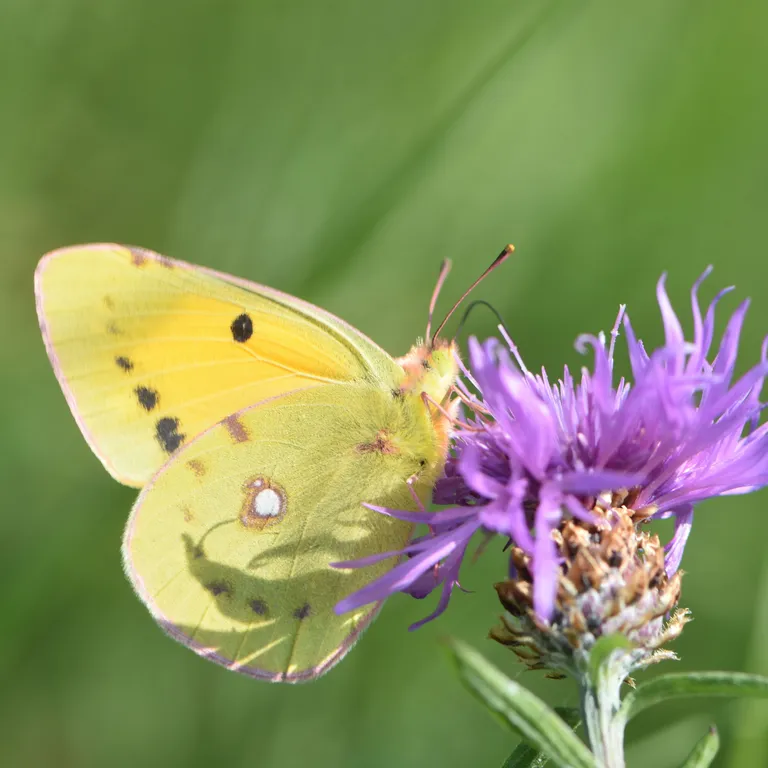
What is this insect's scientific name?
Colias croceus
